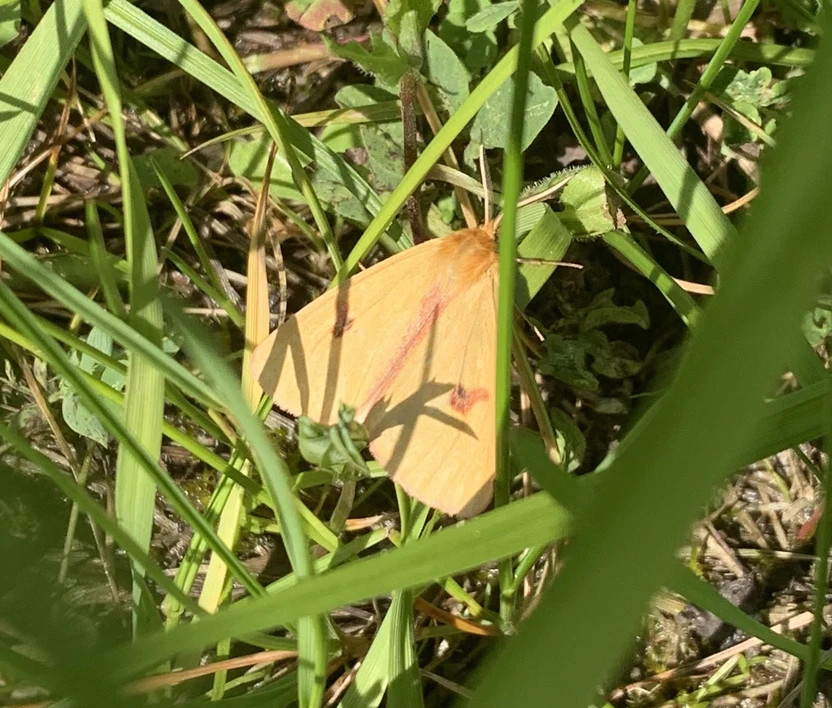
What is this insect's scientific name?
Diacrisia sannio
